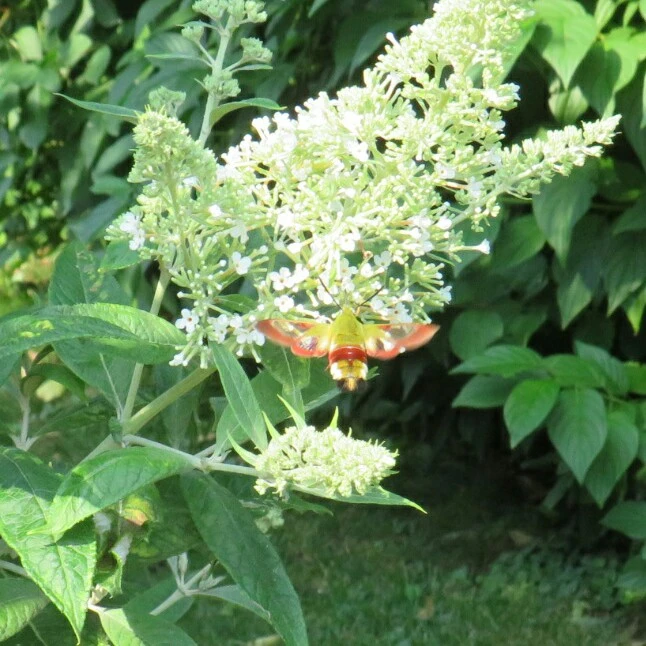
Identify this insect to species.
Hemaris fuciformis
